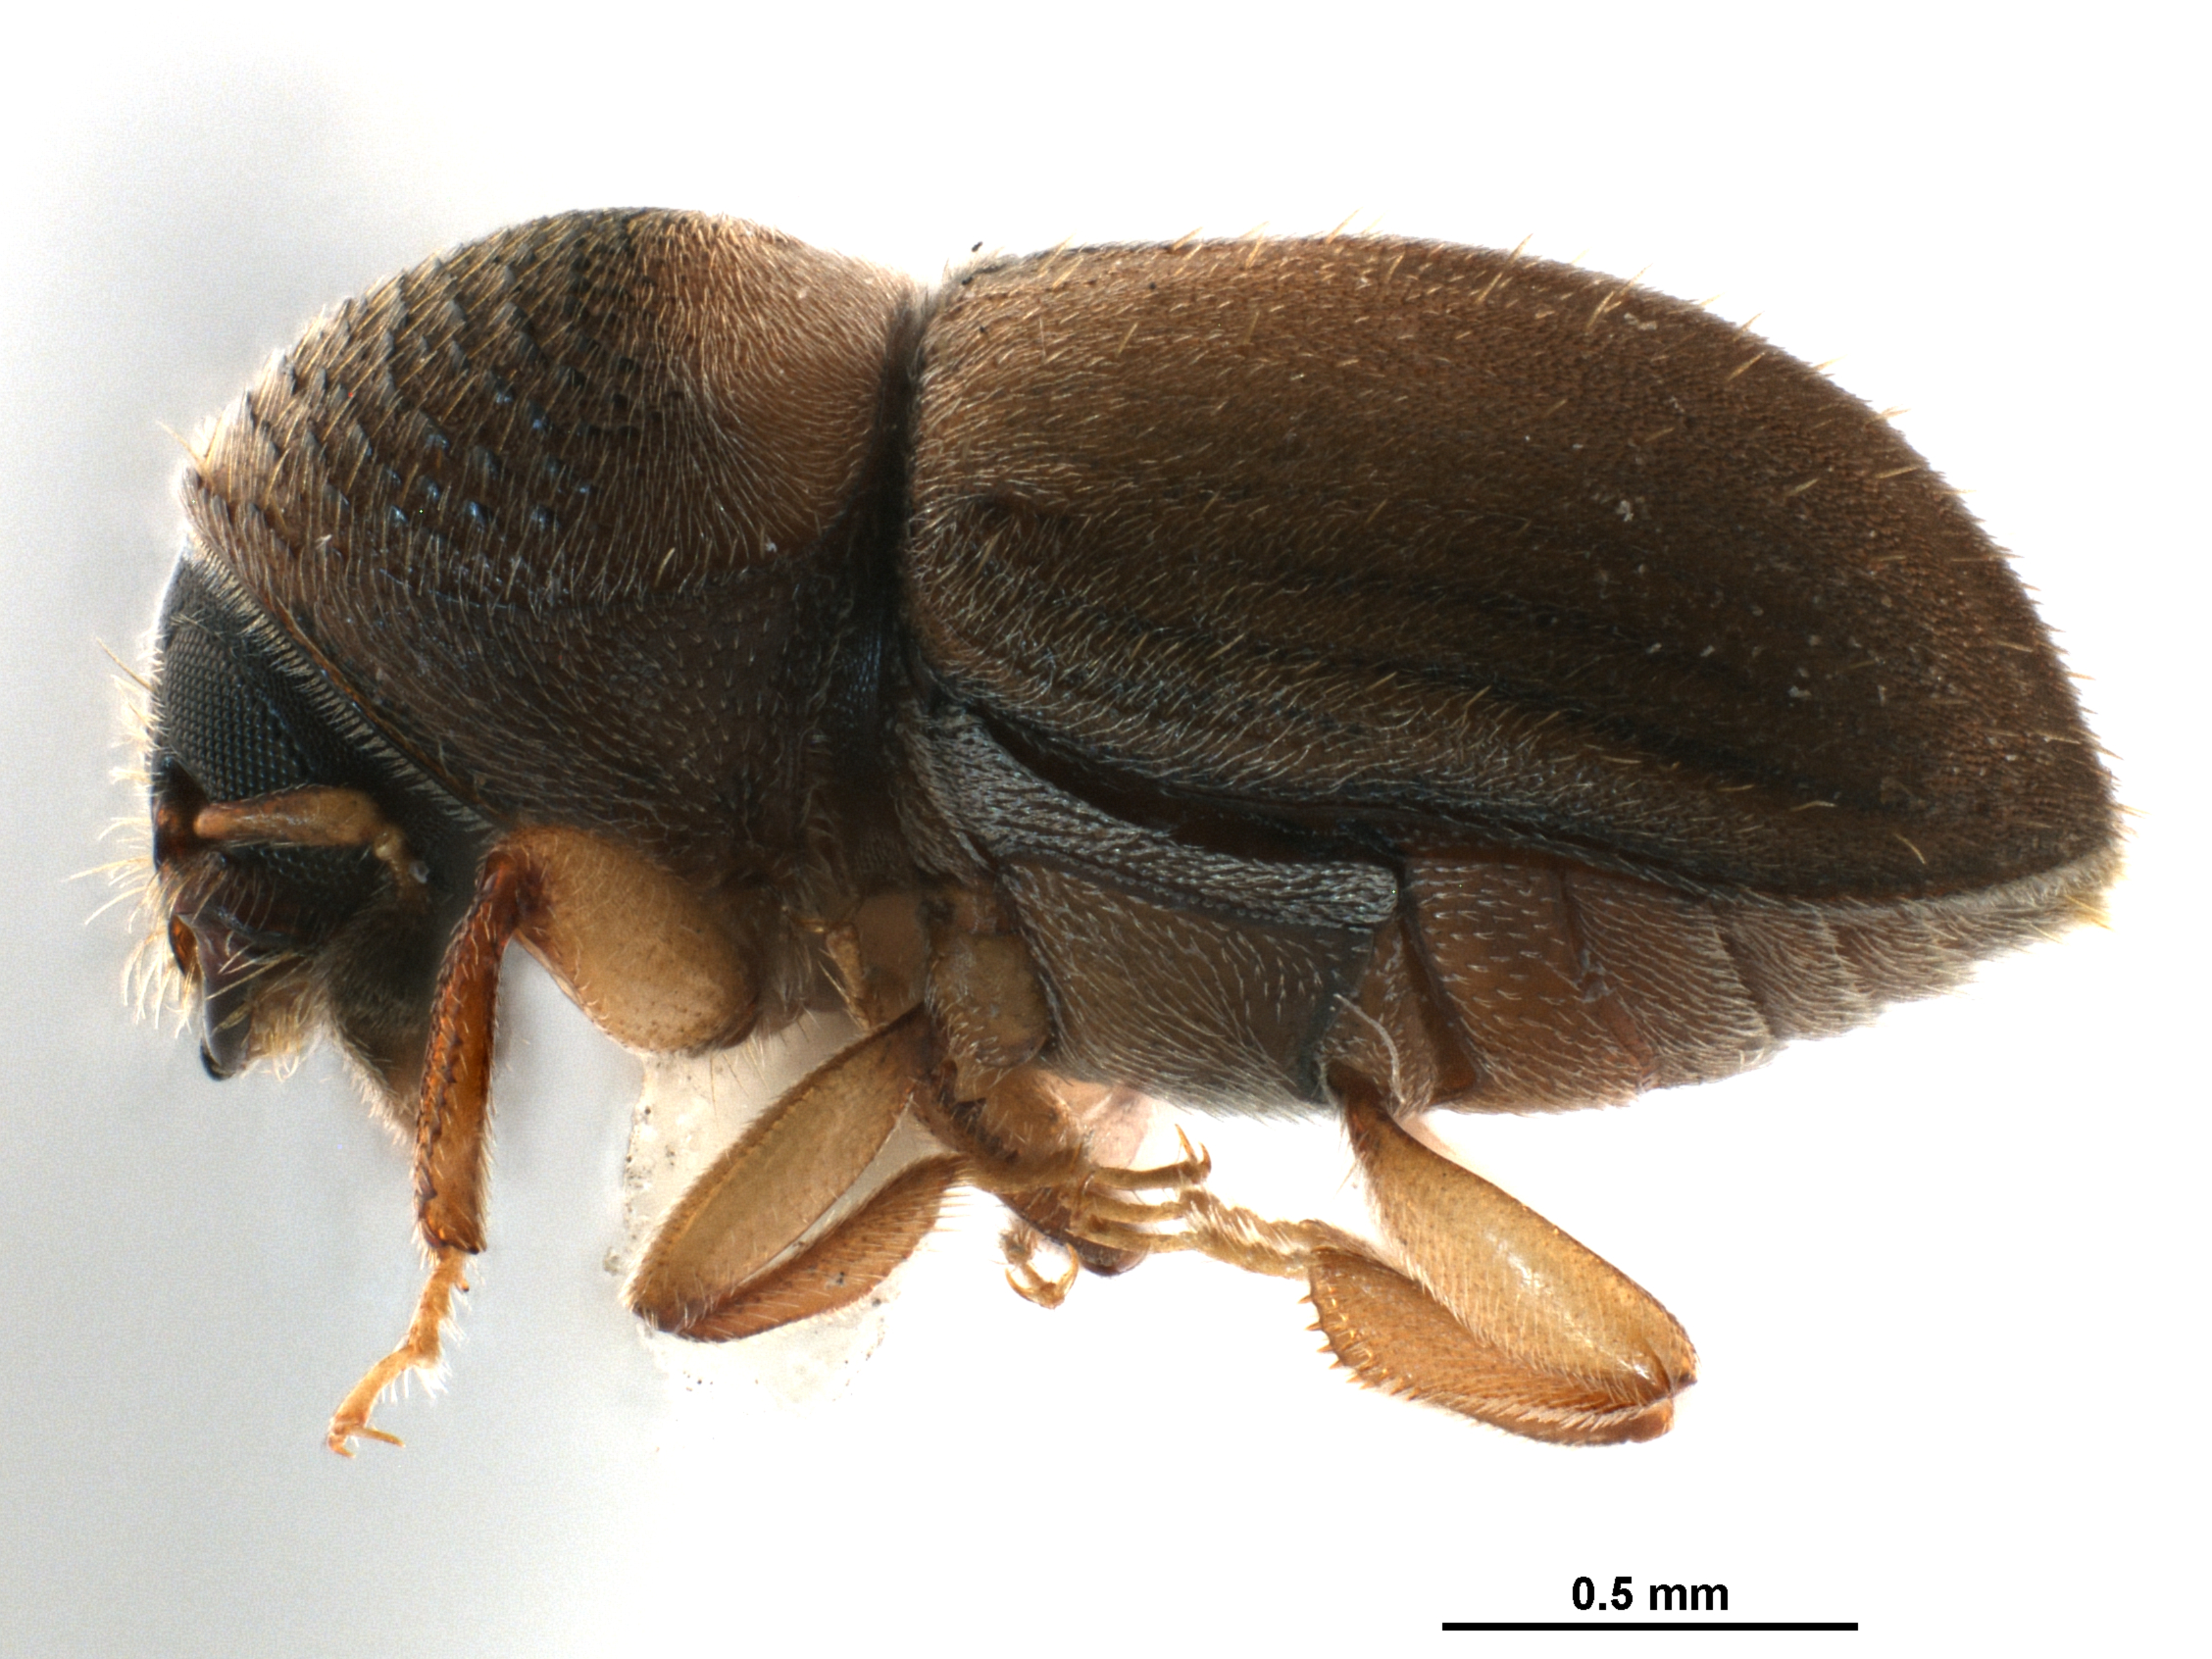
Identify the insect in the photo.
Gymnochilus alni
